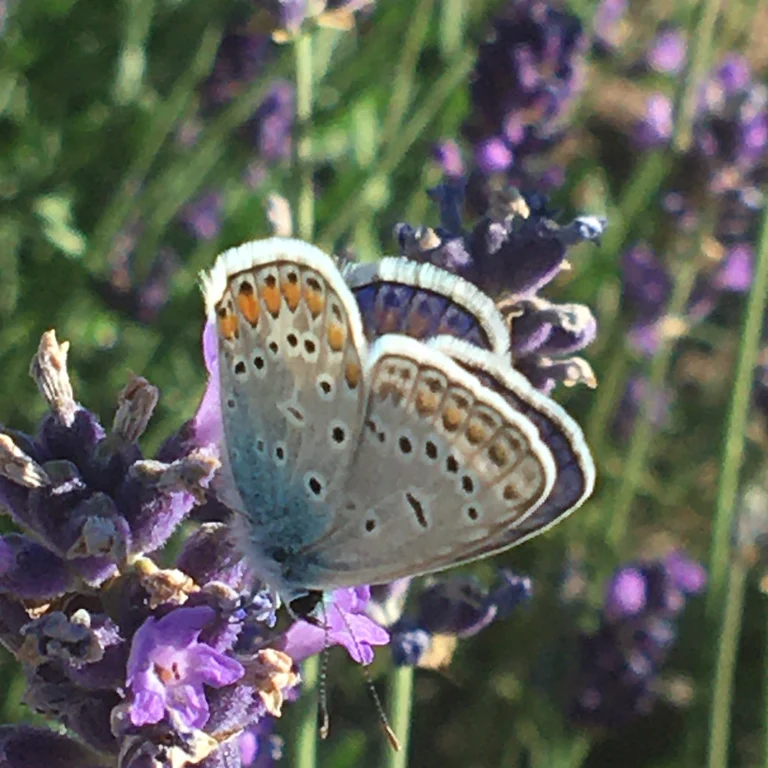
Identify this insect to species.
Polyommatus icarus
